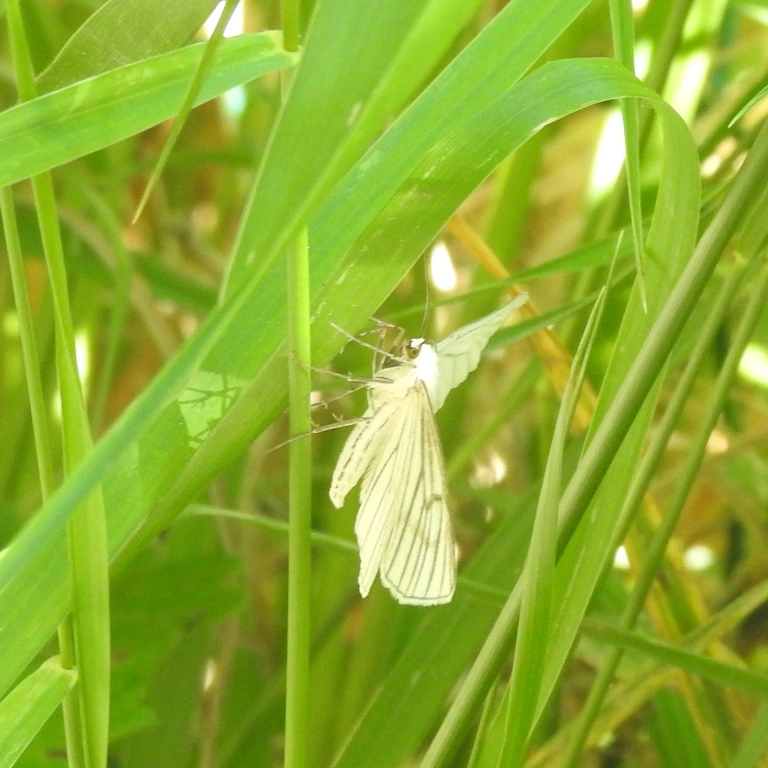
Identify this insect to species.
Siona lineata
